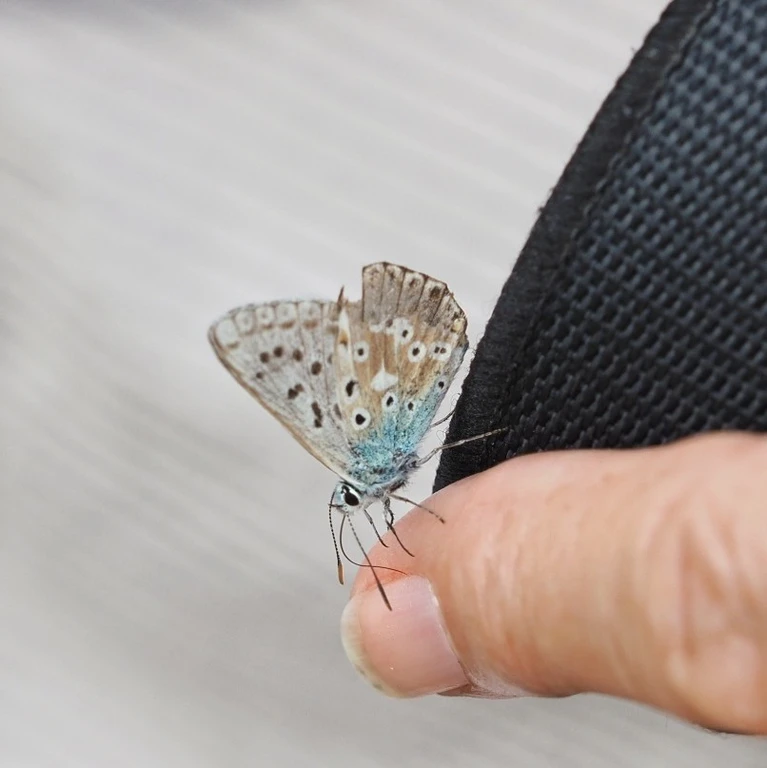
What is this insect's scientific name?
Lysandra coridon
